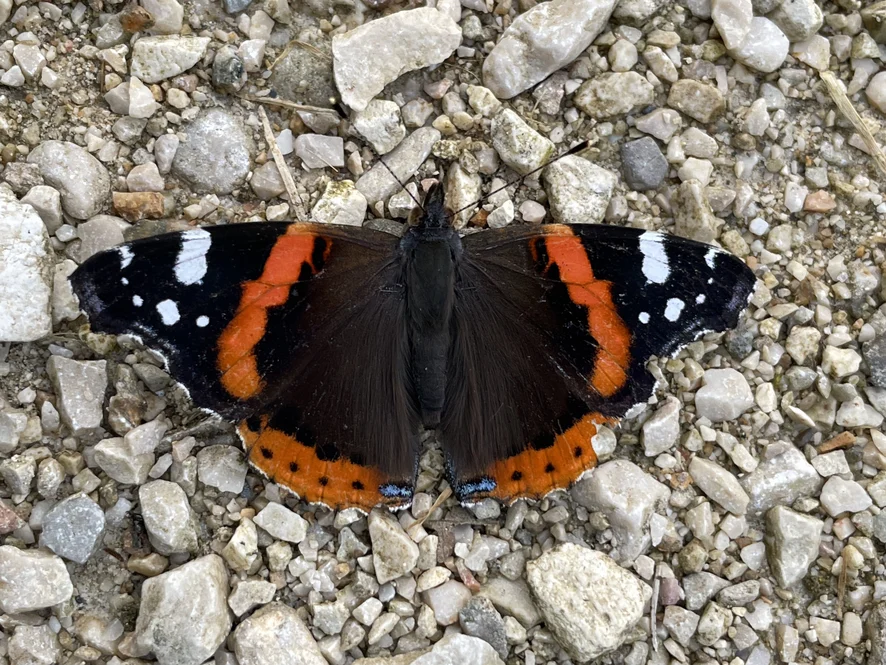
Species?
Vanessa atalanta
